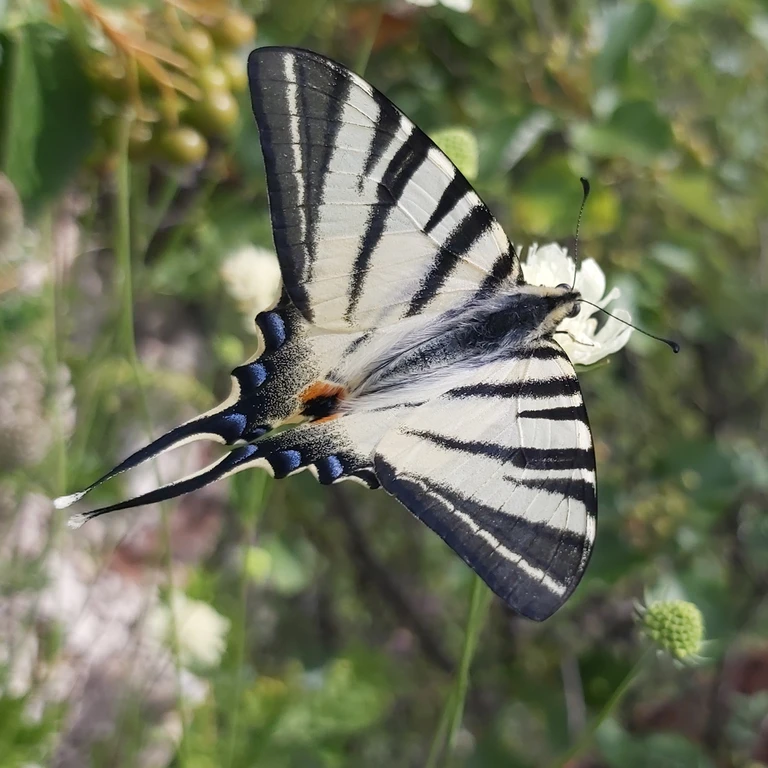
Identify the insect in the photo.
Iphiclides podalirius
